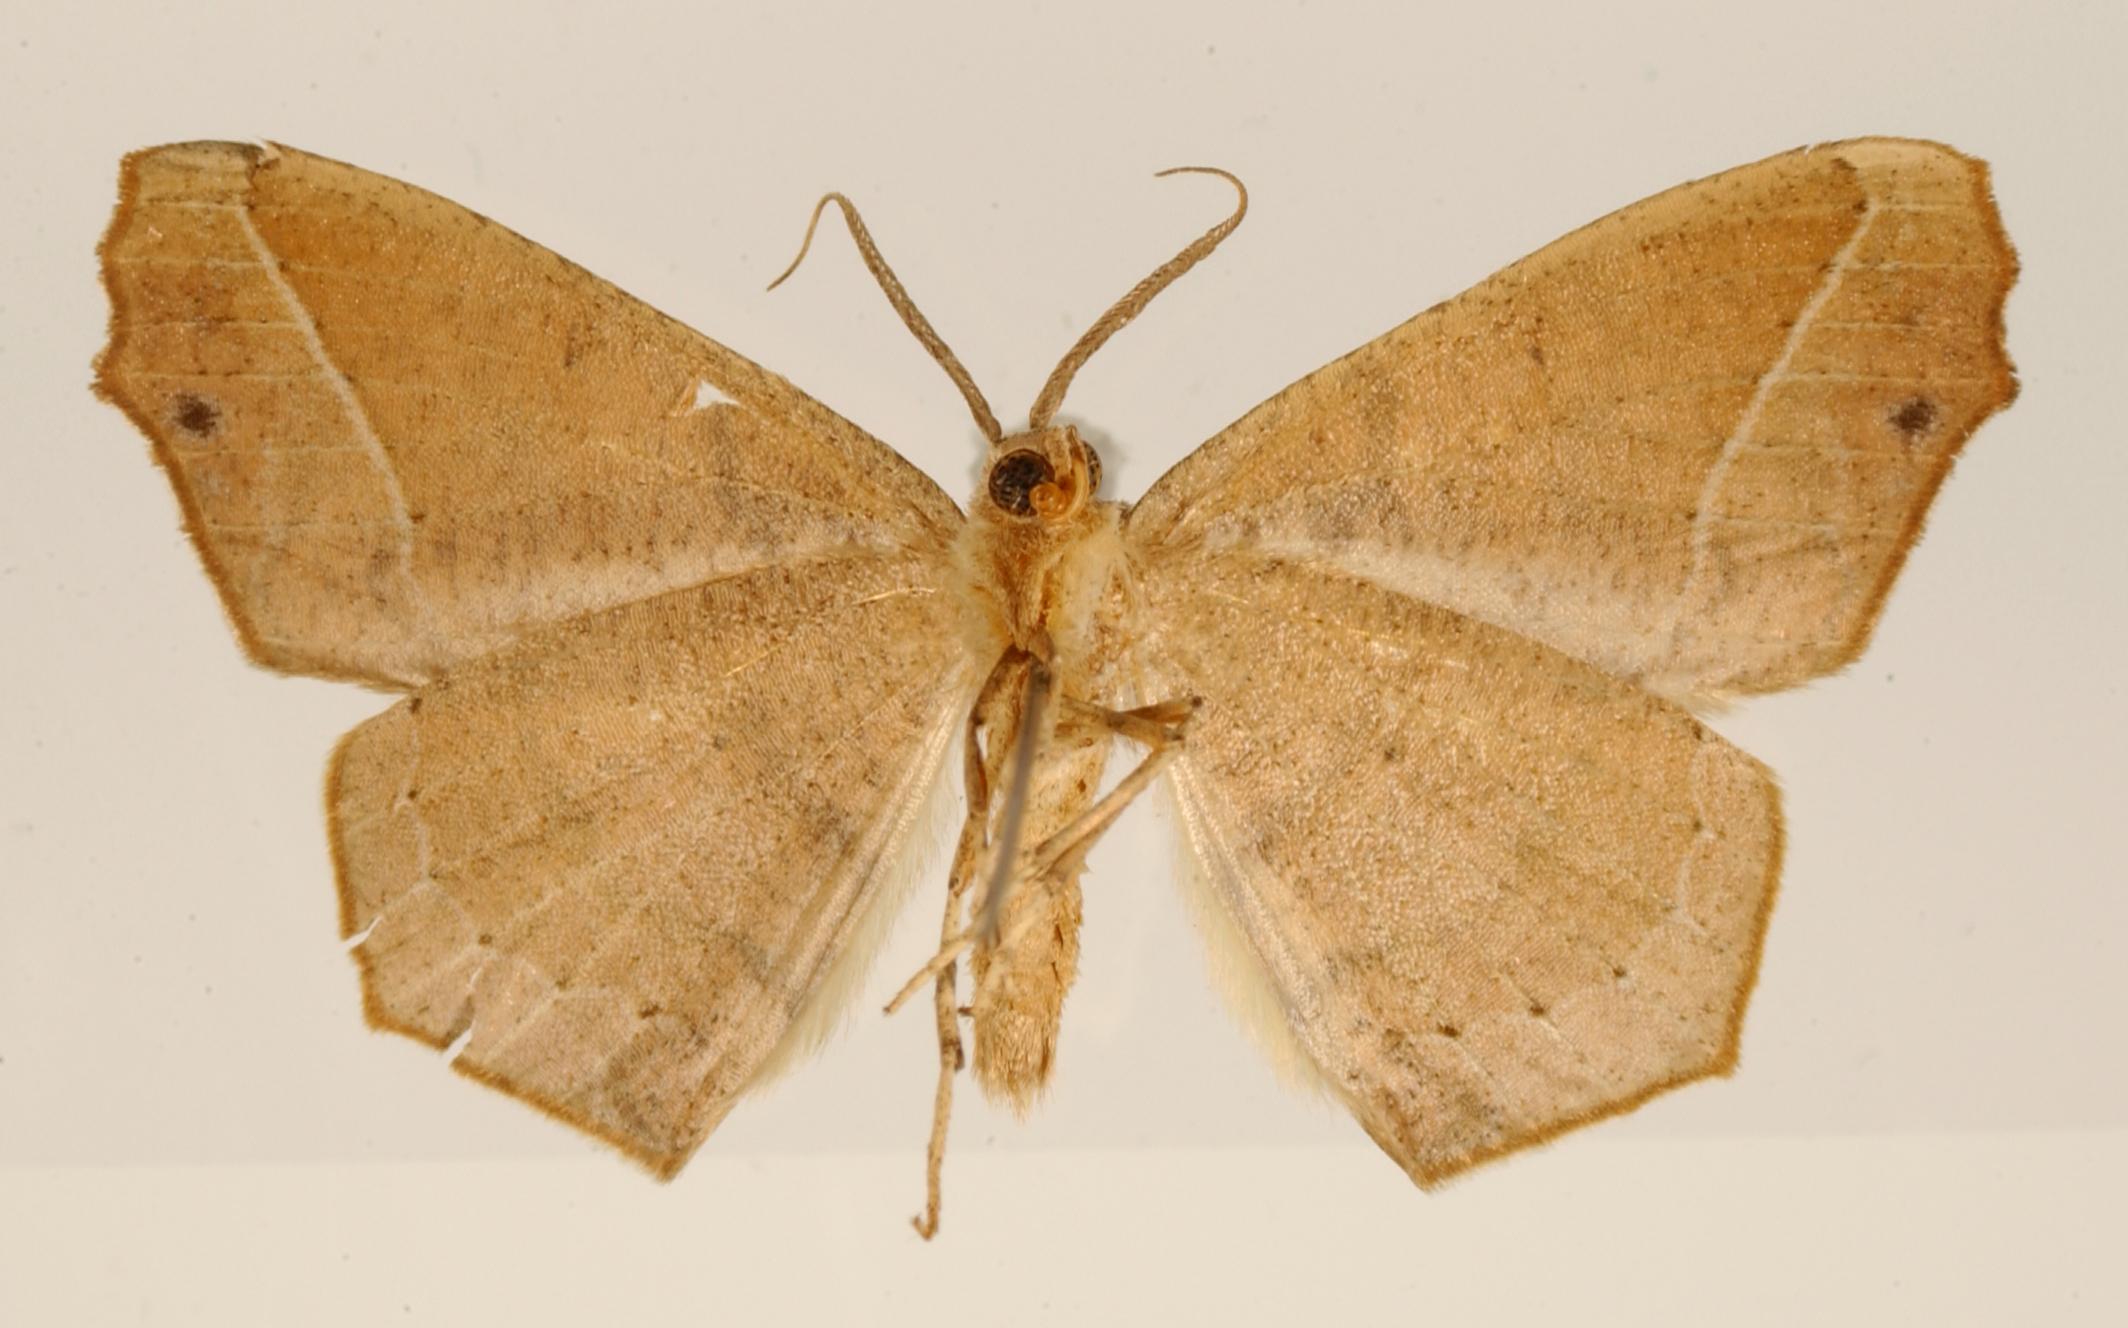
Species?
Asestra psalmoidaria
